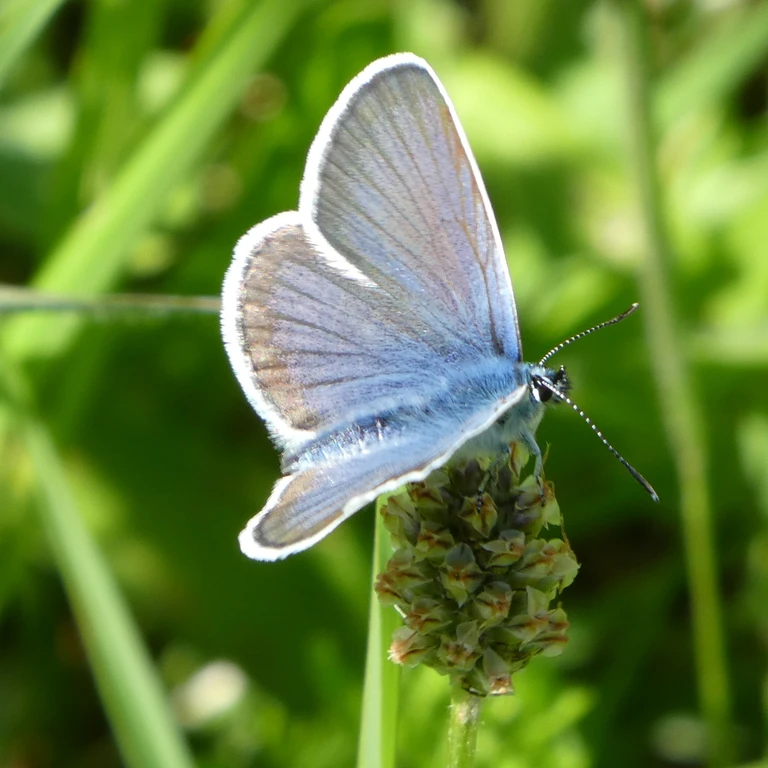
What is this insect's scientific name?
Plebejus argus
